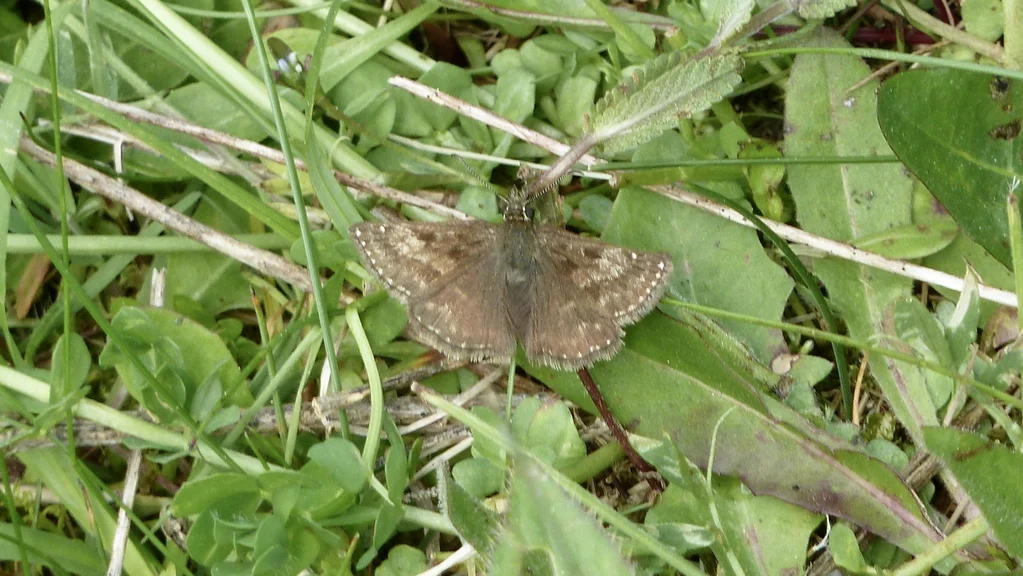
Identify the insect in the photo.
Erynnis tages
